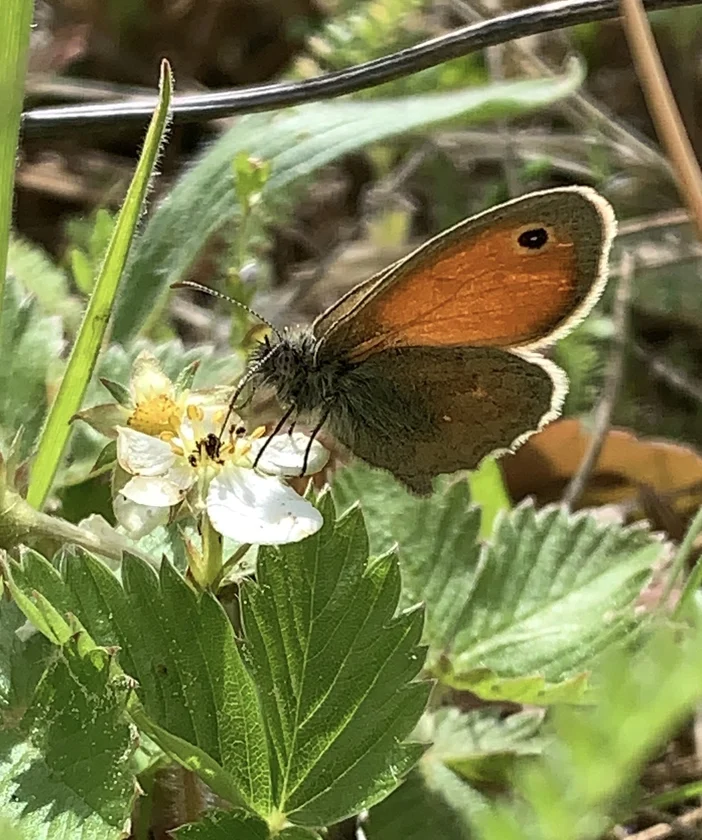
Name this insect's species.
Coenonympha pamphilus
